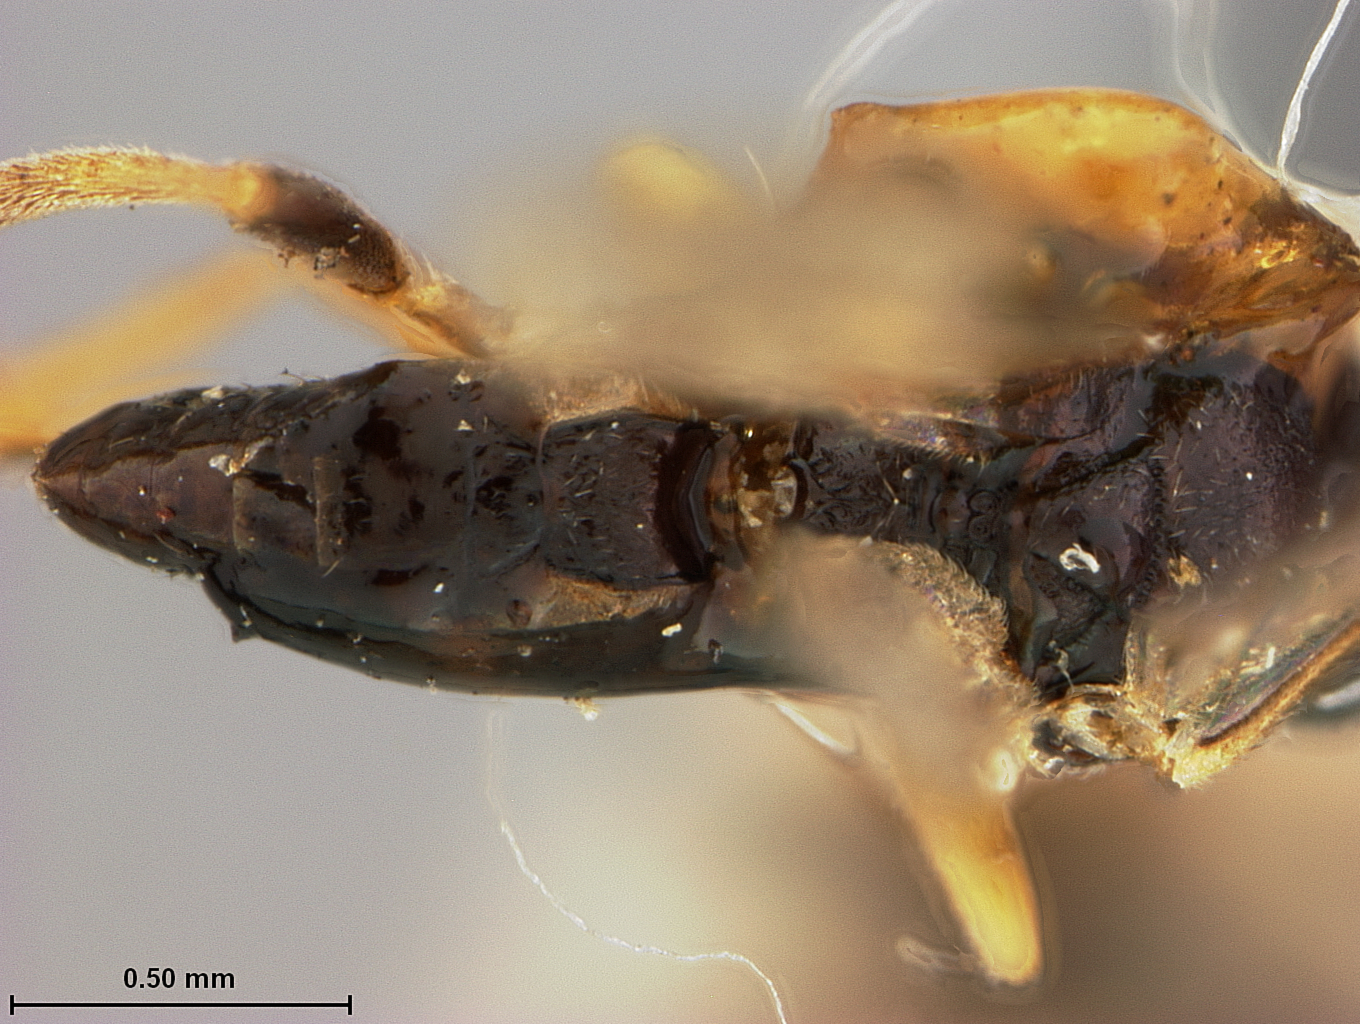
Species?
Apanteles euchaetis
